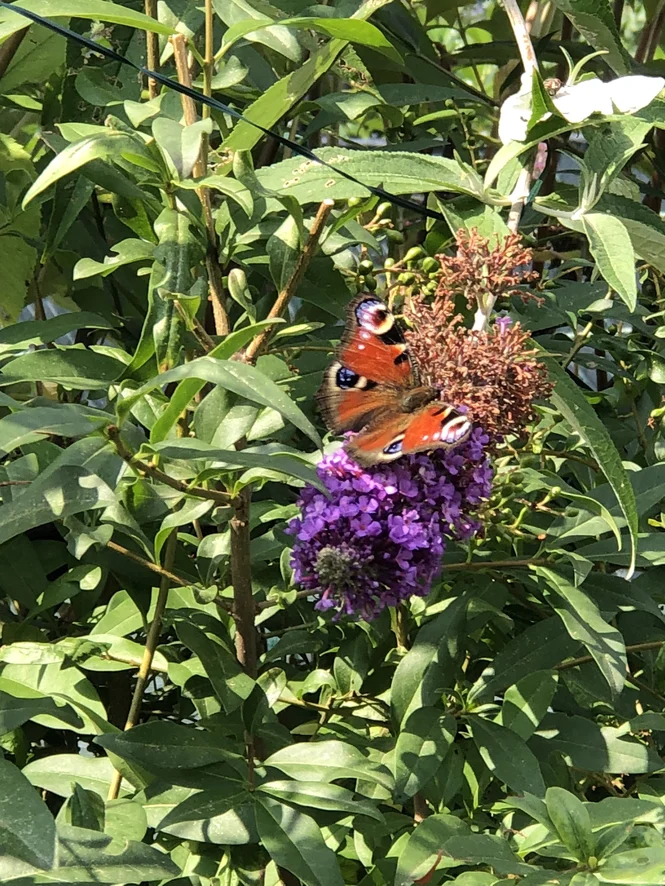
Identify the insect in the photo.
Aglais io
